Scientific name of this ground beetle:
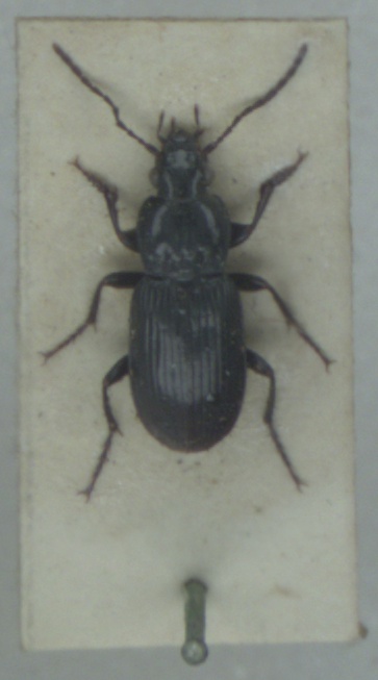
Pterostichus gracilis
